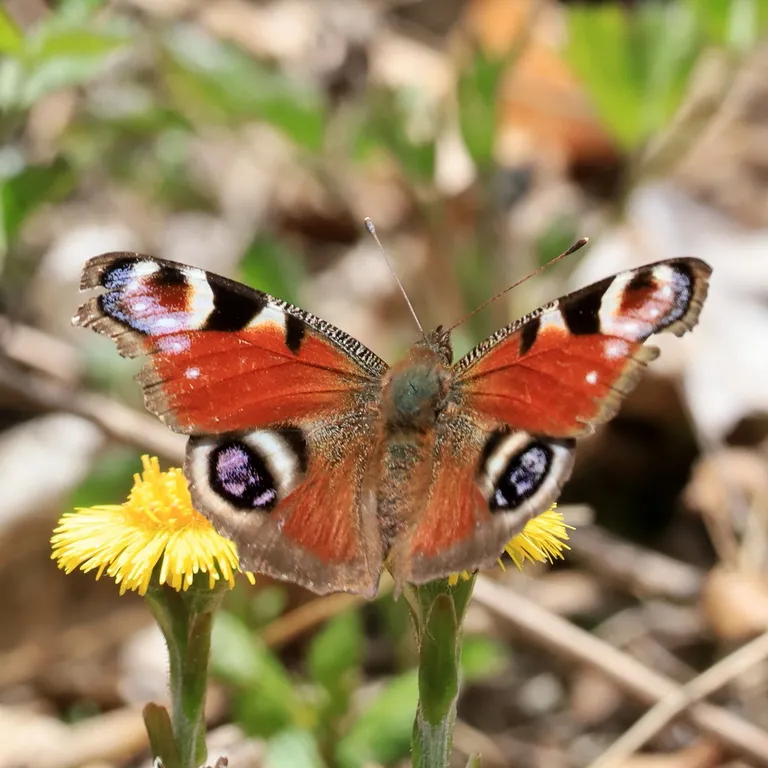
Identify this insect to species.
Aglais io
